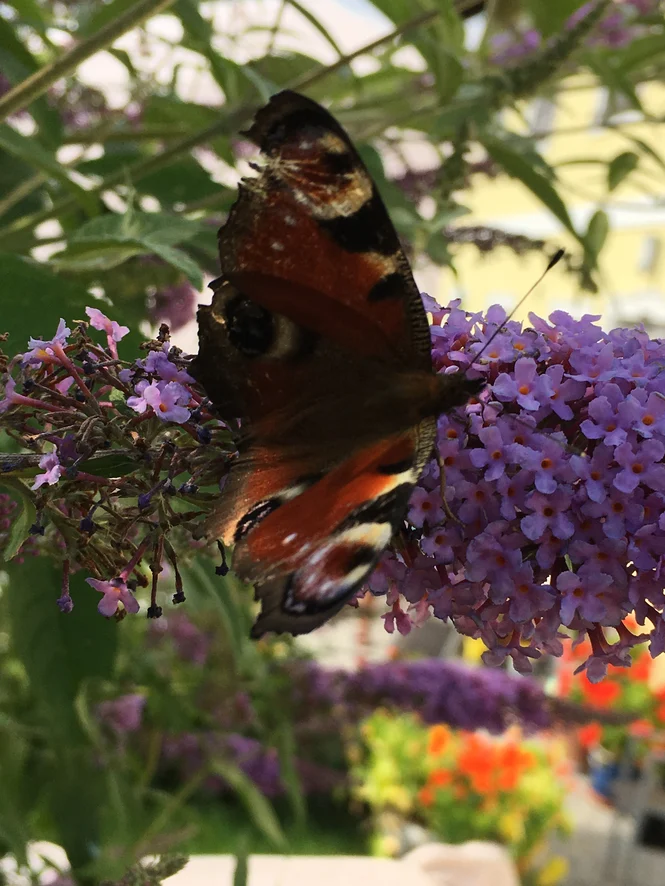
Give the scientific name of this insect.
Aglais io
